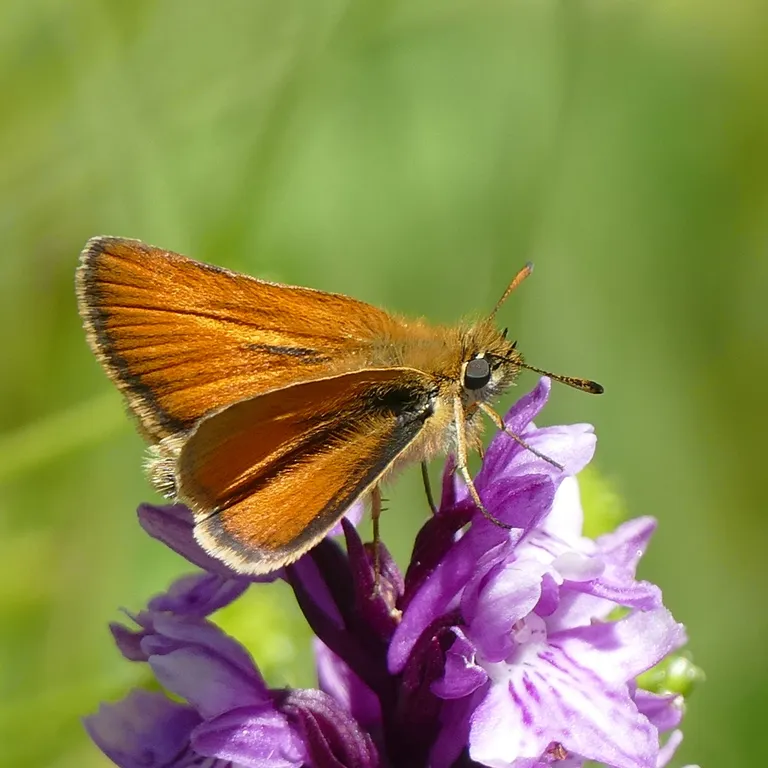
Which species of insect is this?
Thymelicus lineola
